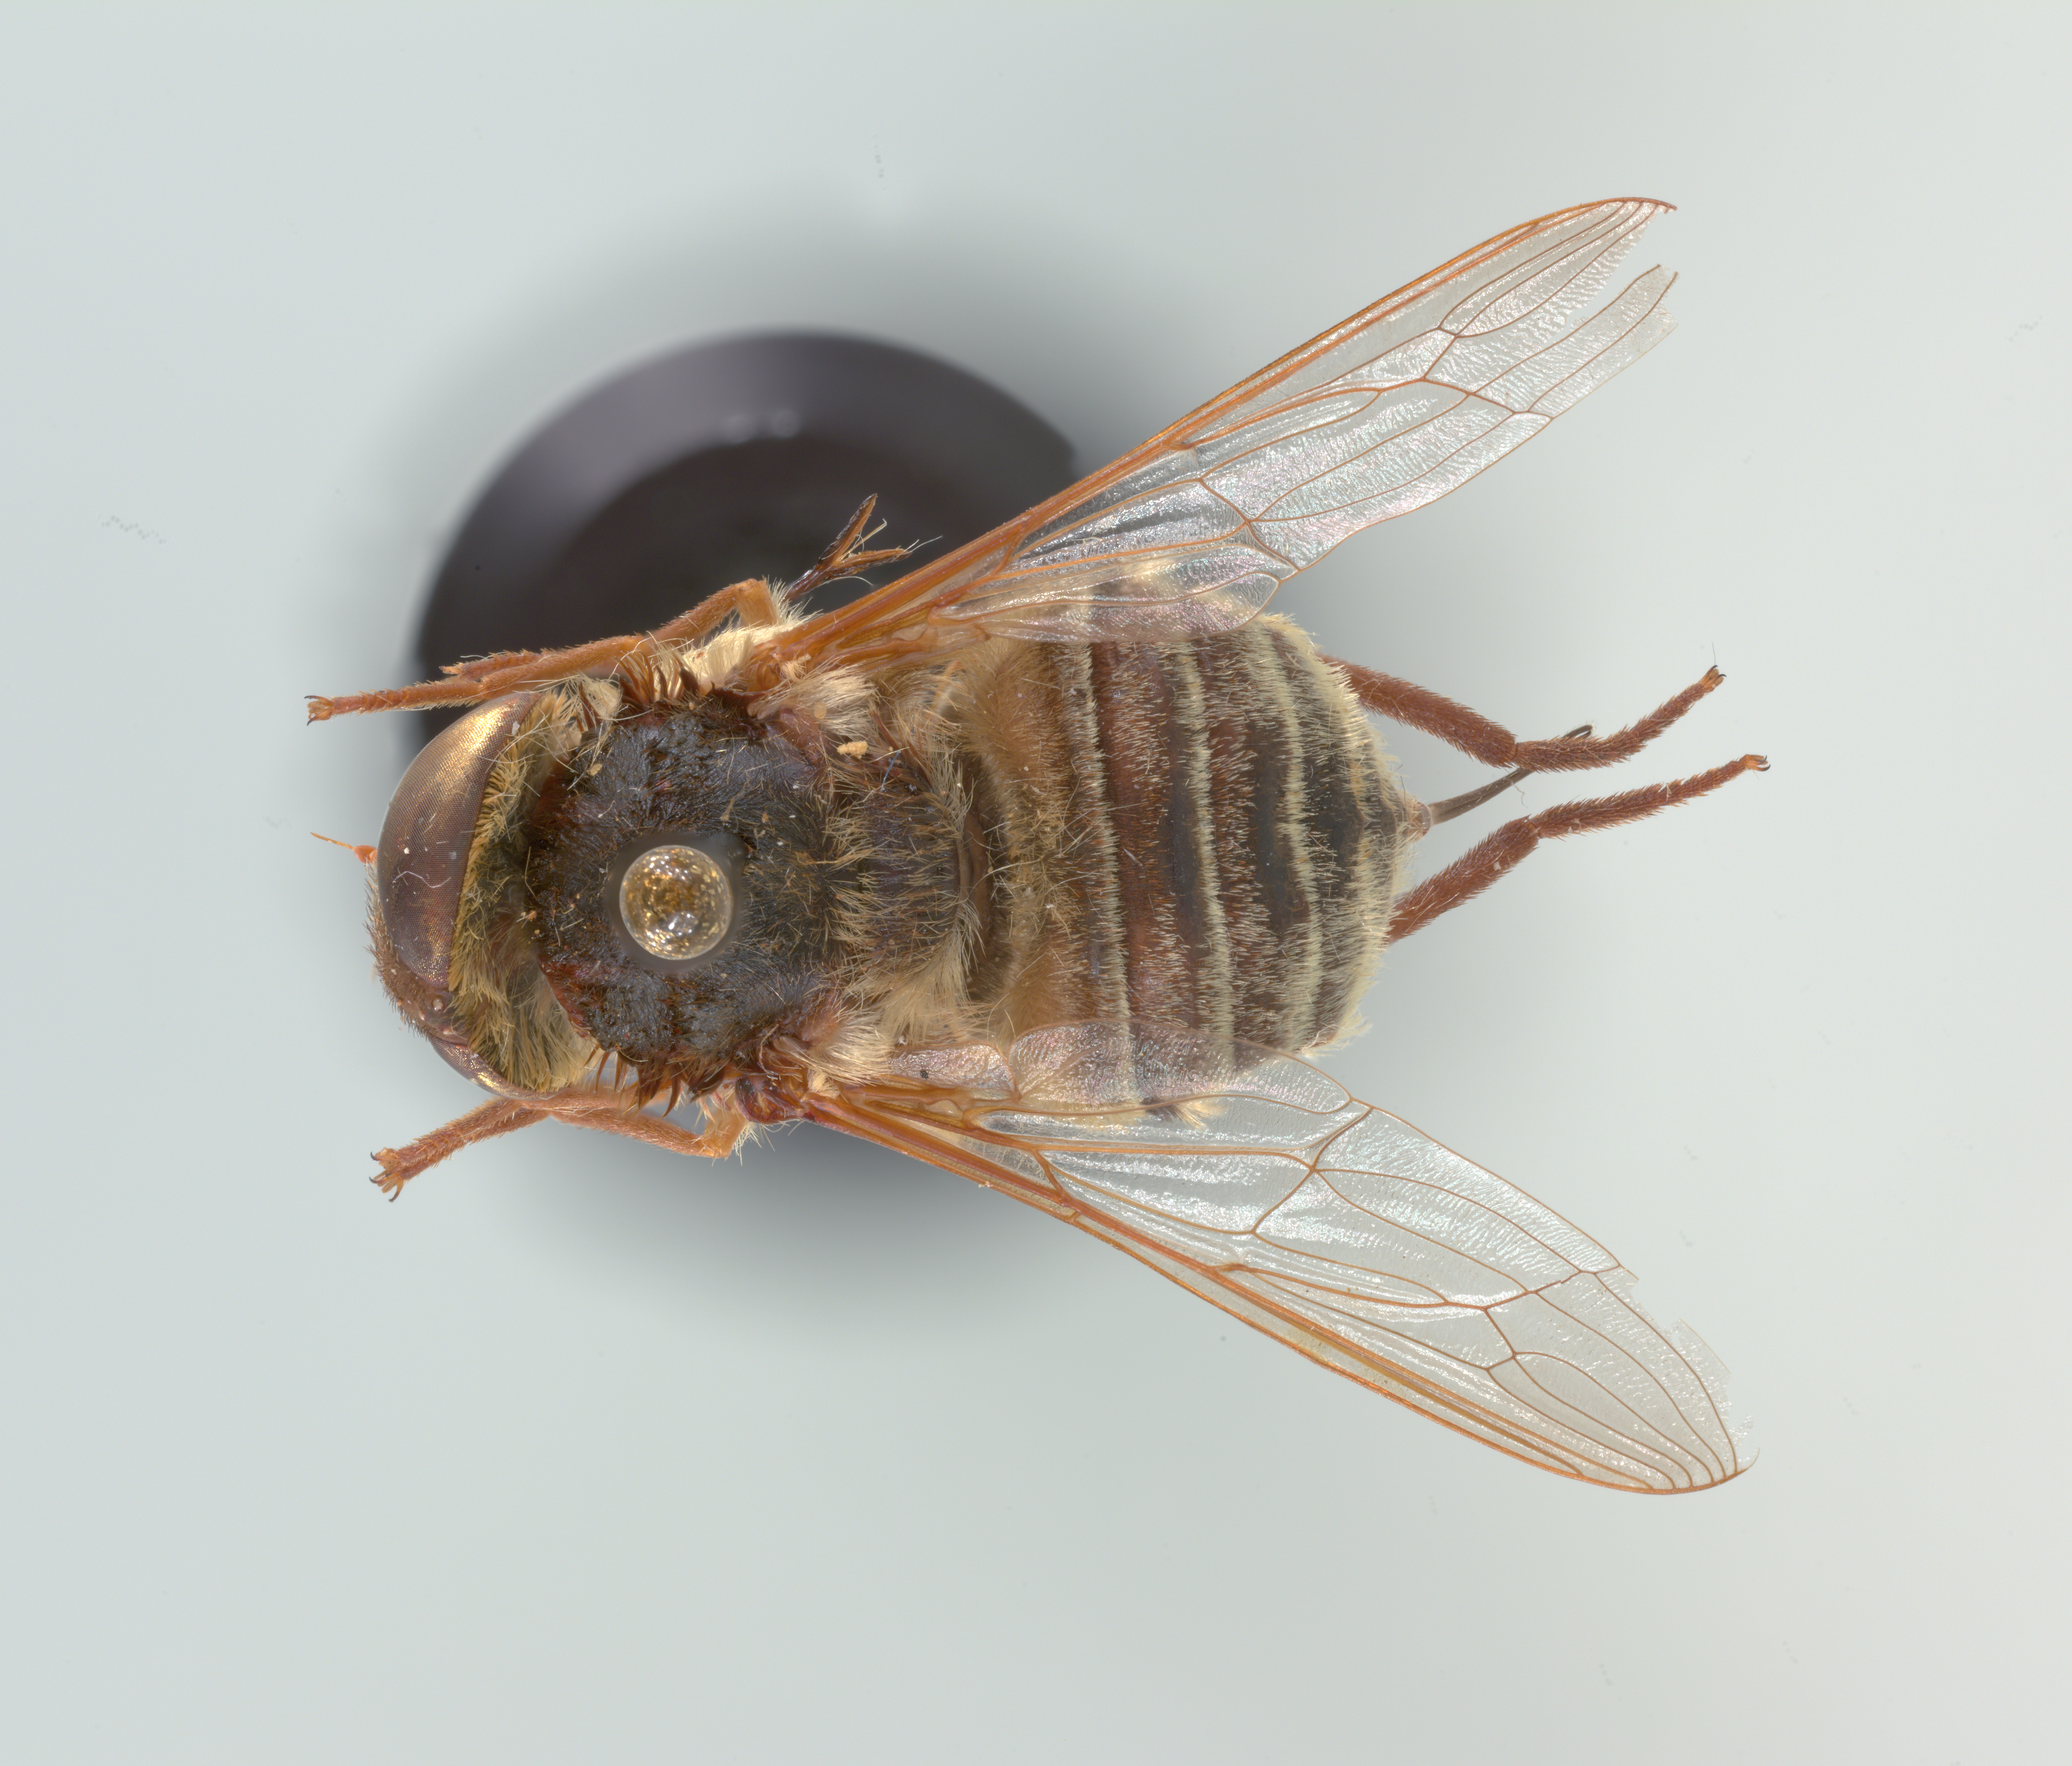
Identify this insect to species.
Neorhynchocephalus volaticus
